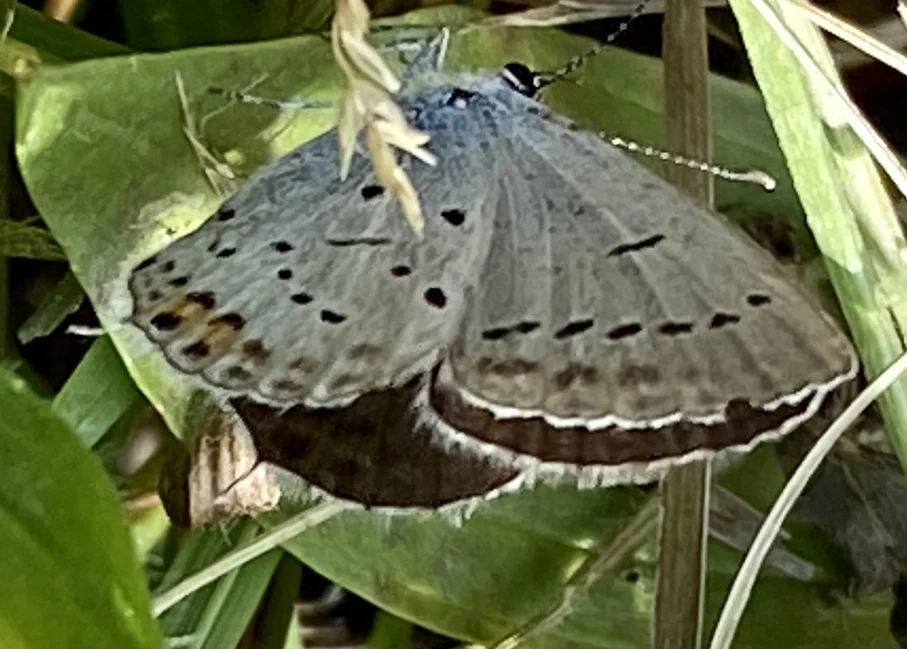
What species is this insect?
Cupido argiades (also Elkalyce argiades)
